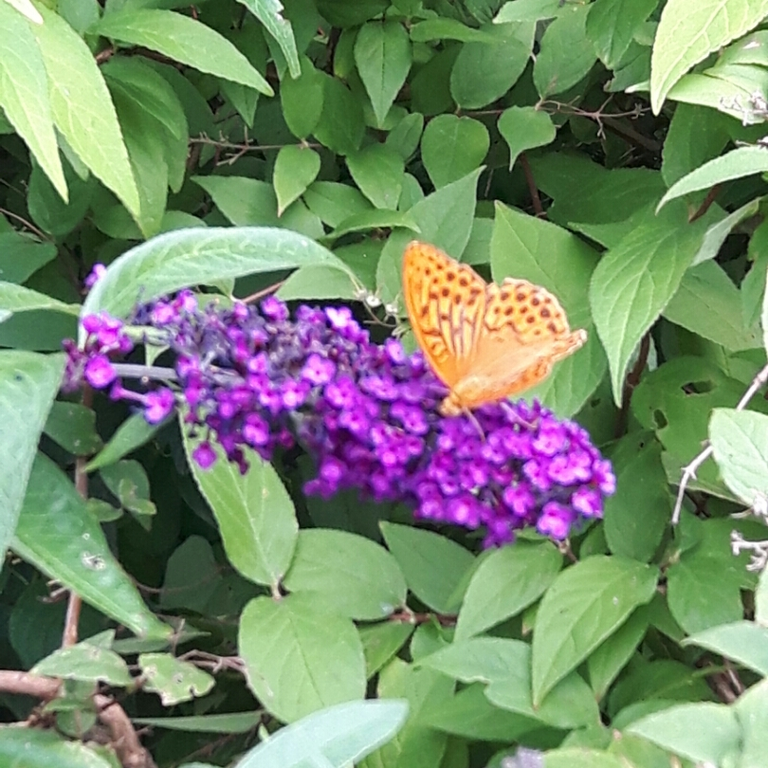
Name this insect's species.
Argynnis paphia
